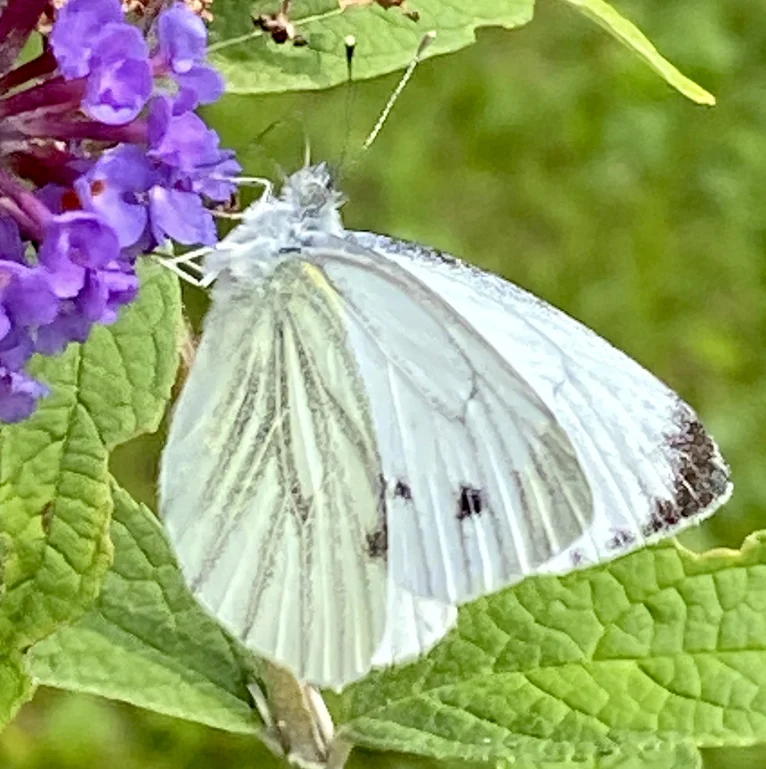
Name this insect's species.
Pieris napi
